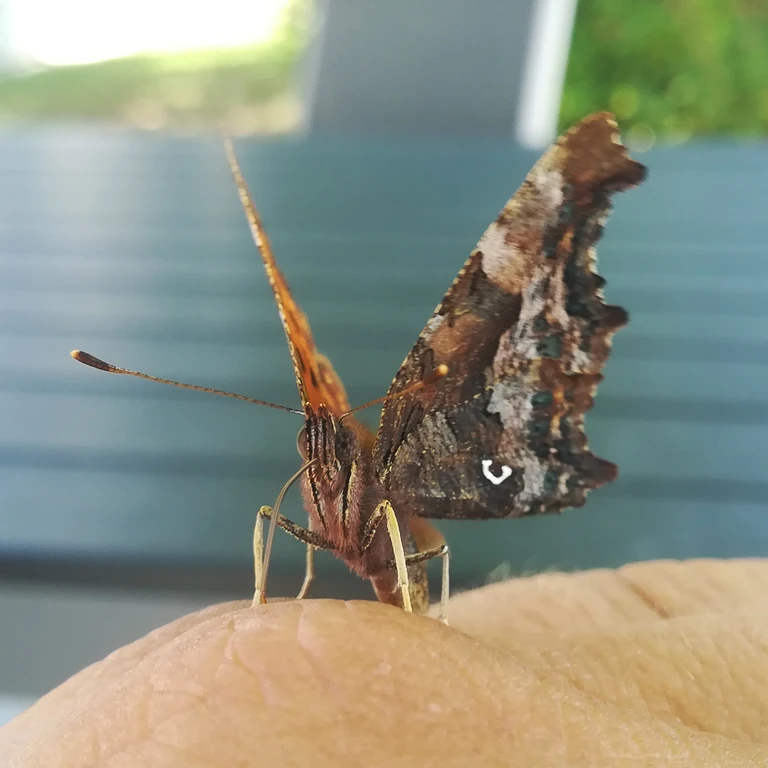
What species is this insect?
Polygonia c-album
